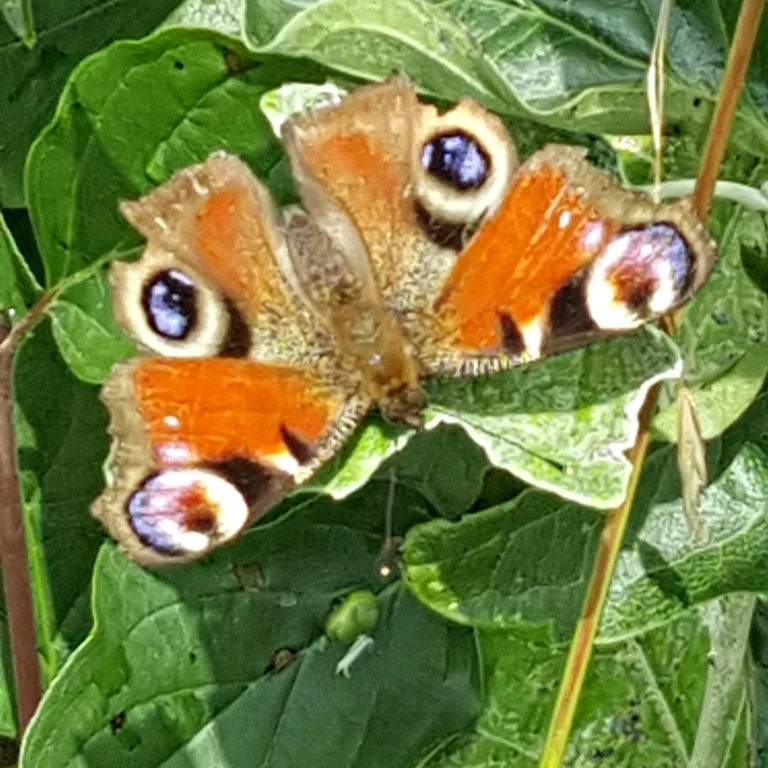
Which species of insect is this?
Aglais io
